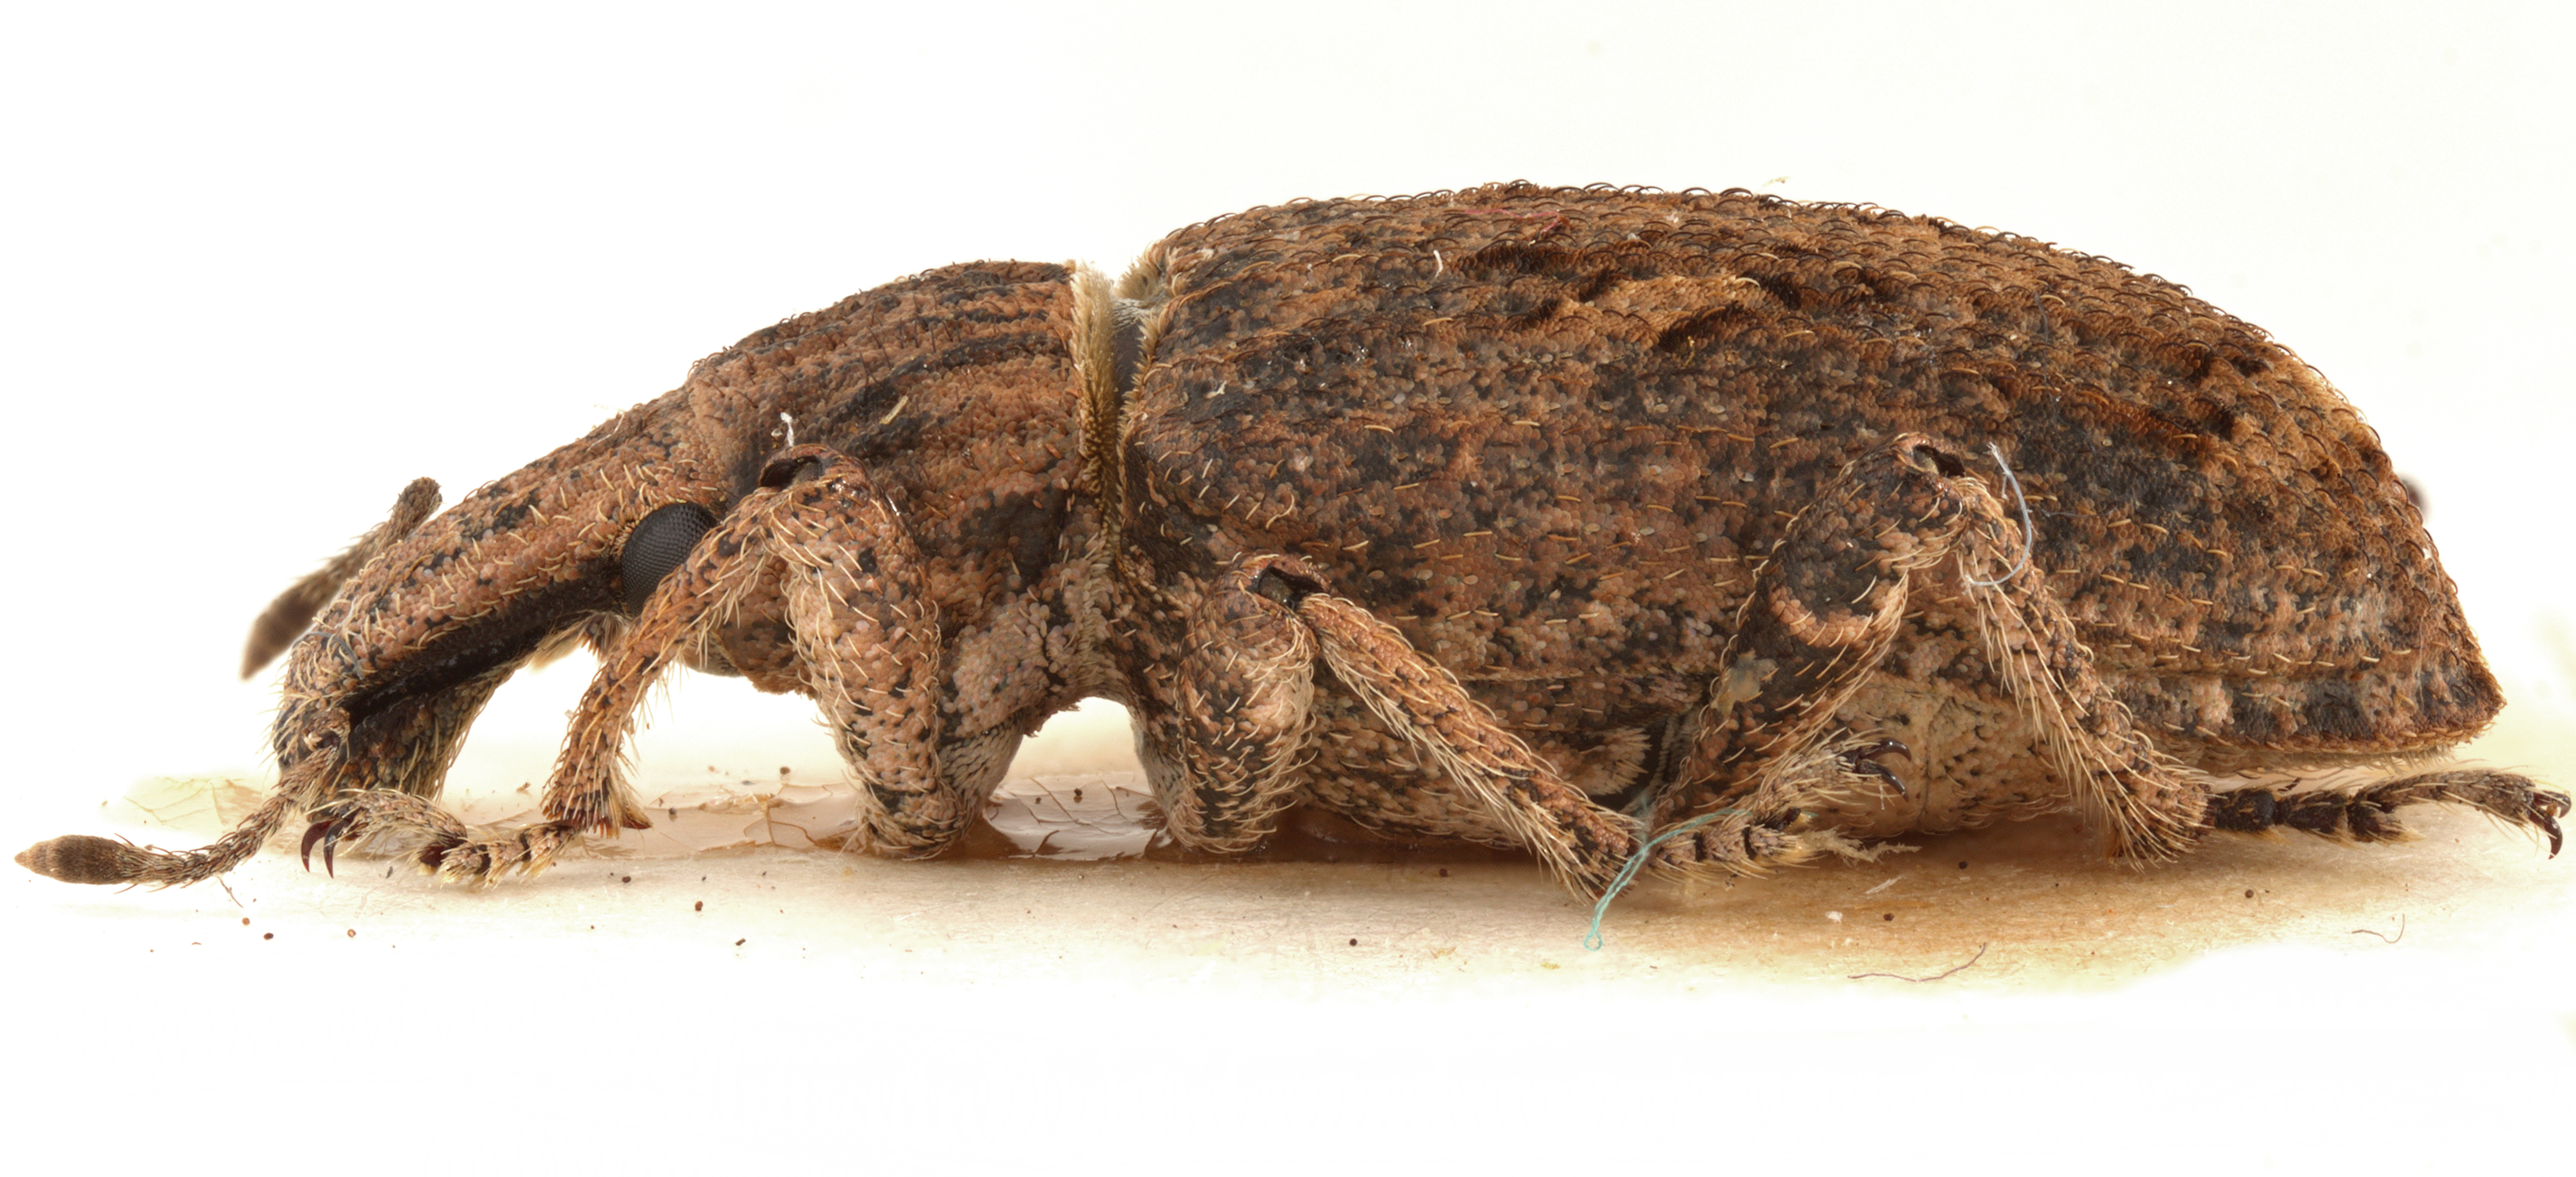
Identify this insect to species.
Rhytidoderes plicatus (also Rhytideres plicatus)
